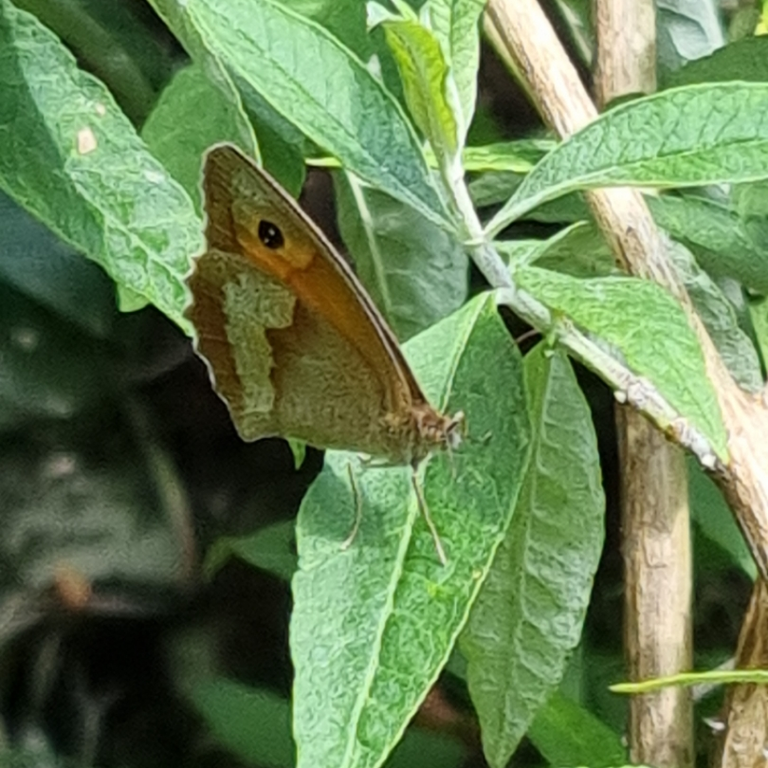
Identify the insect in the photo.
Maniola jurtina
